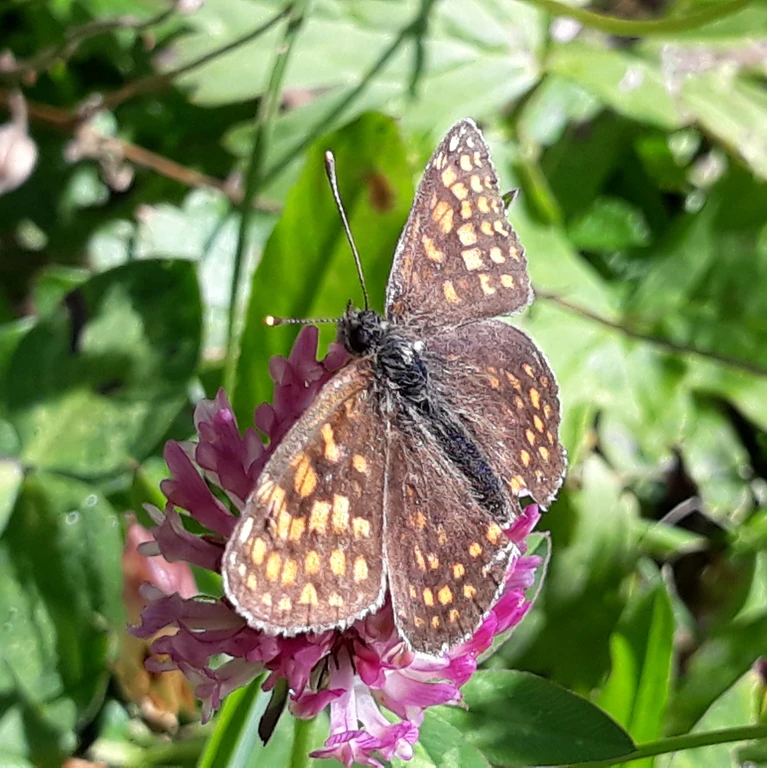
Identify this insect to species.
Melitaea diamina
